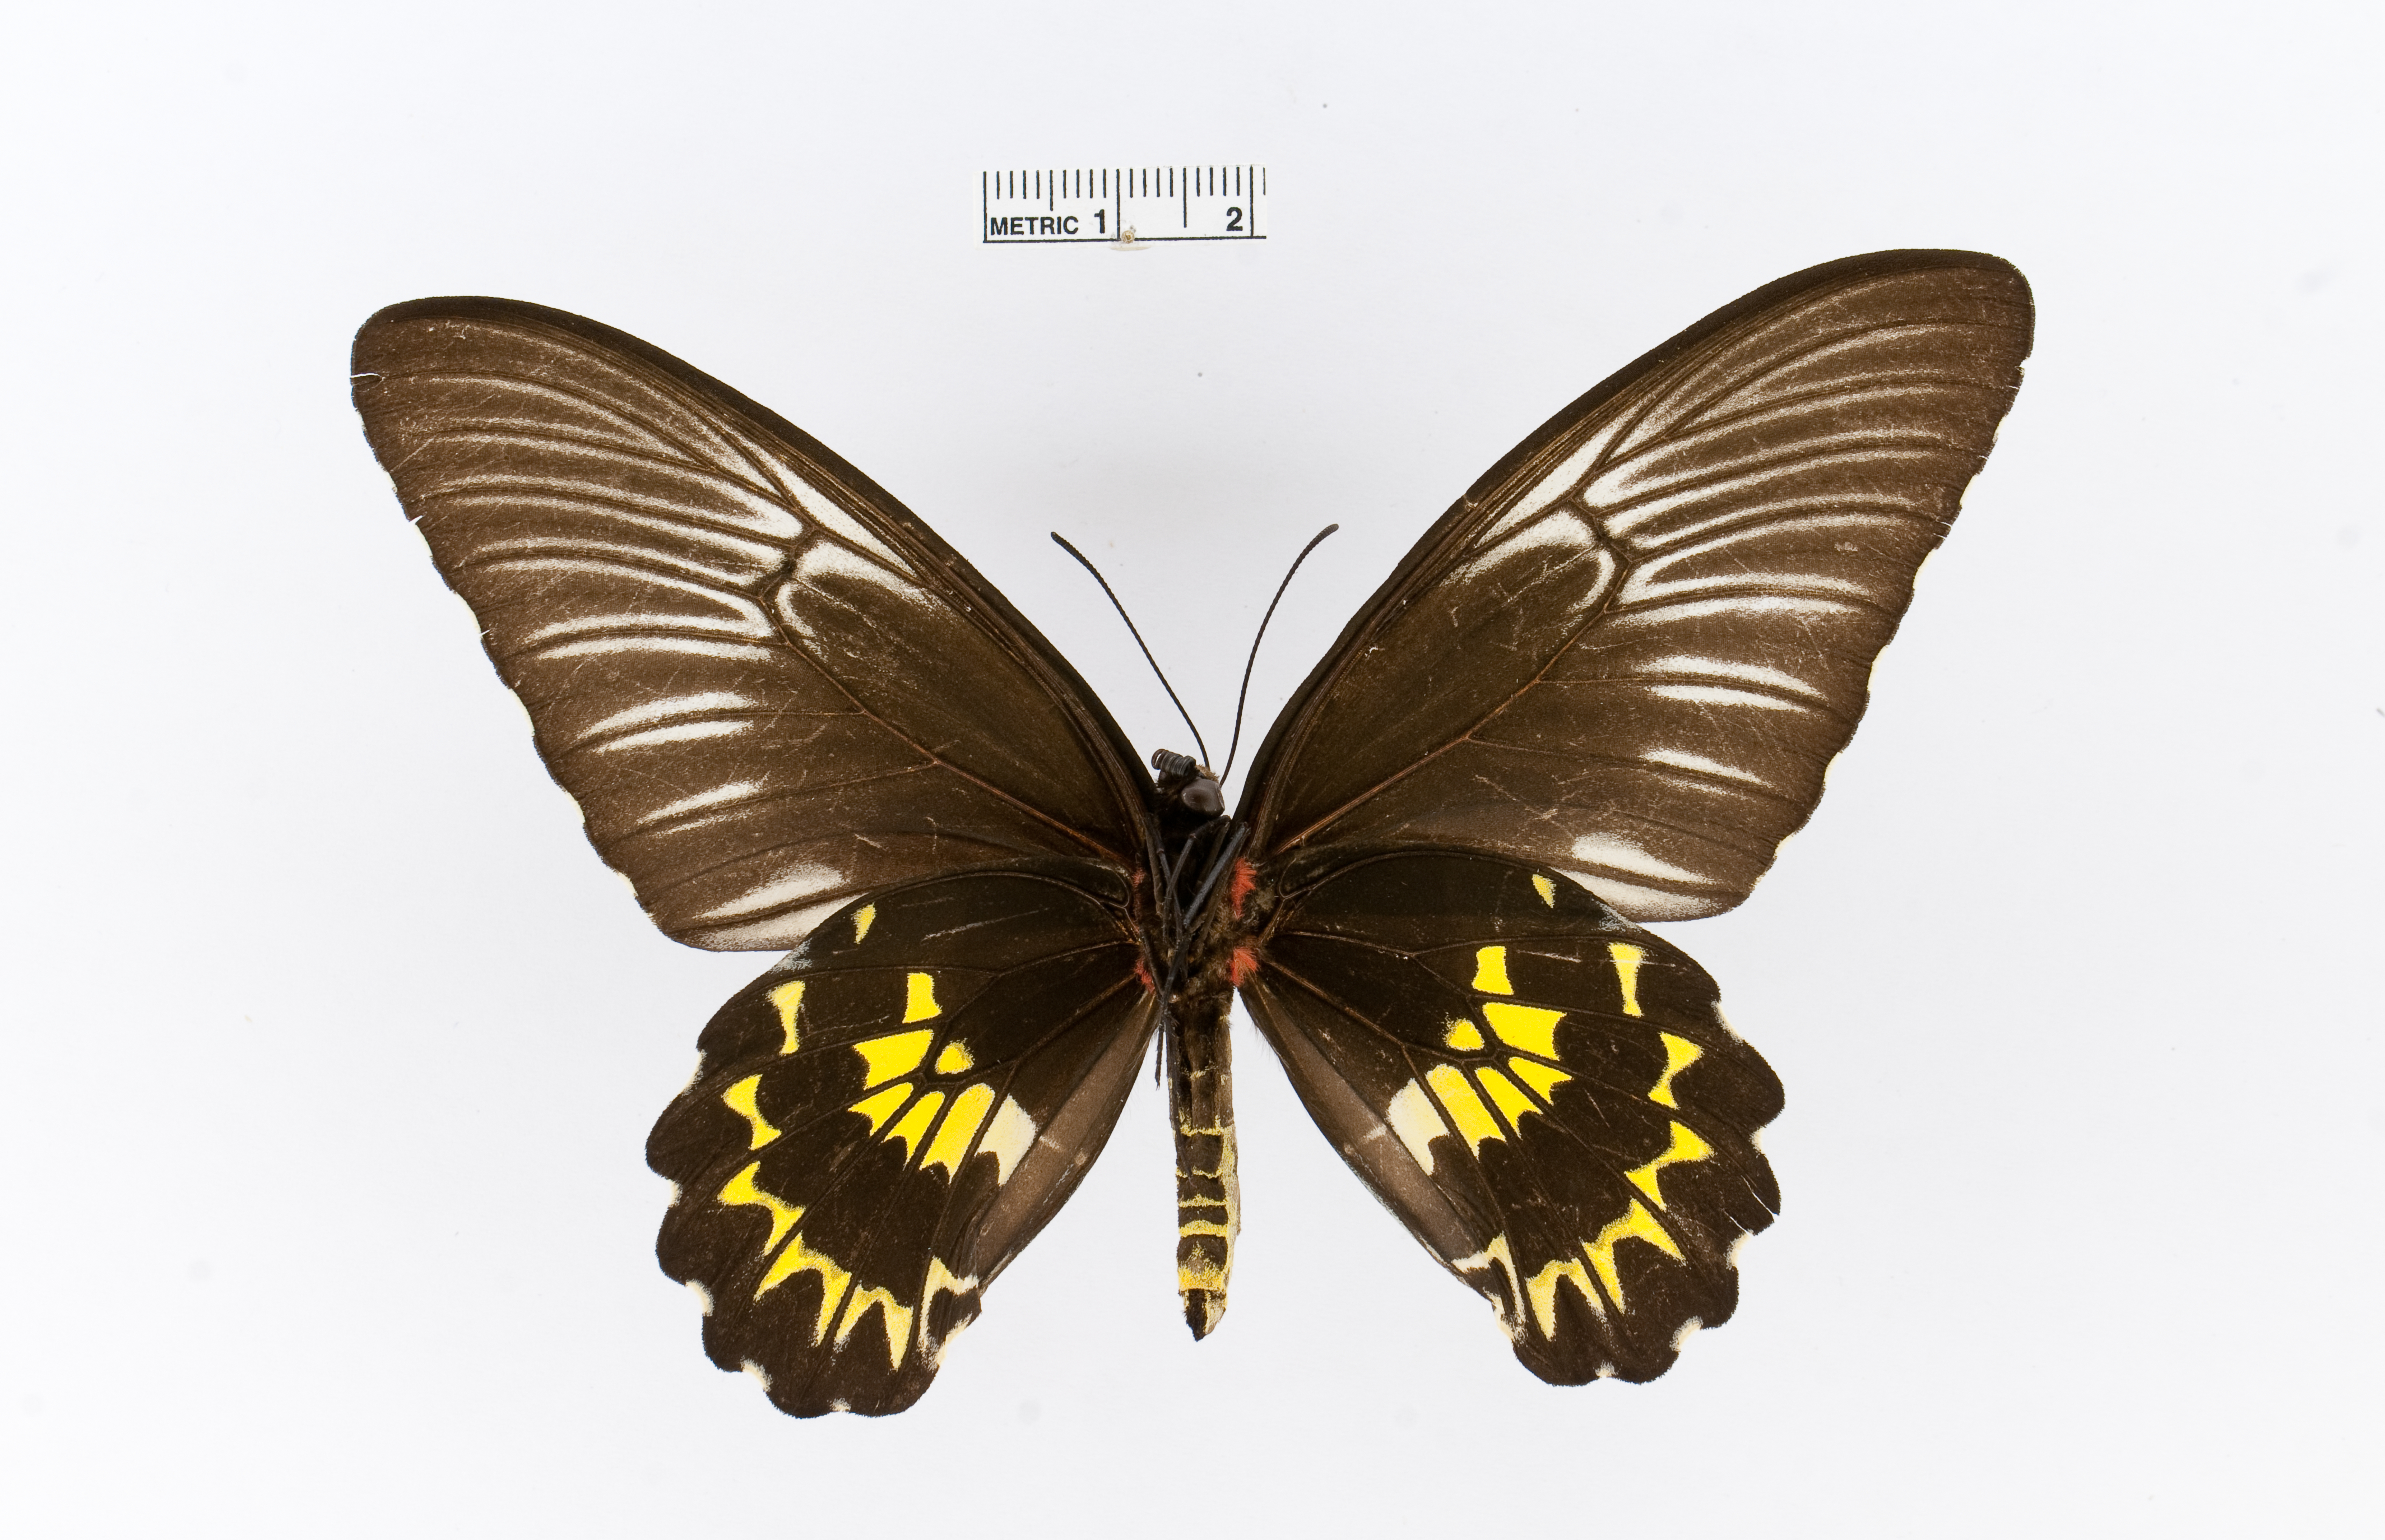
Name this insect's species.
Troides darsius
